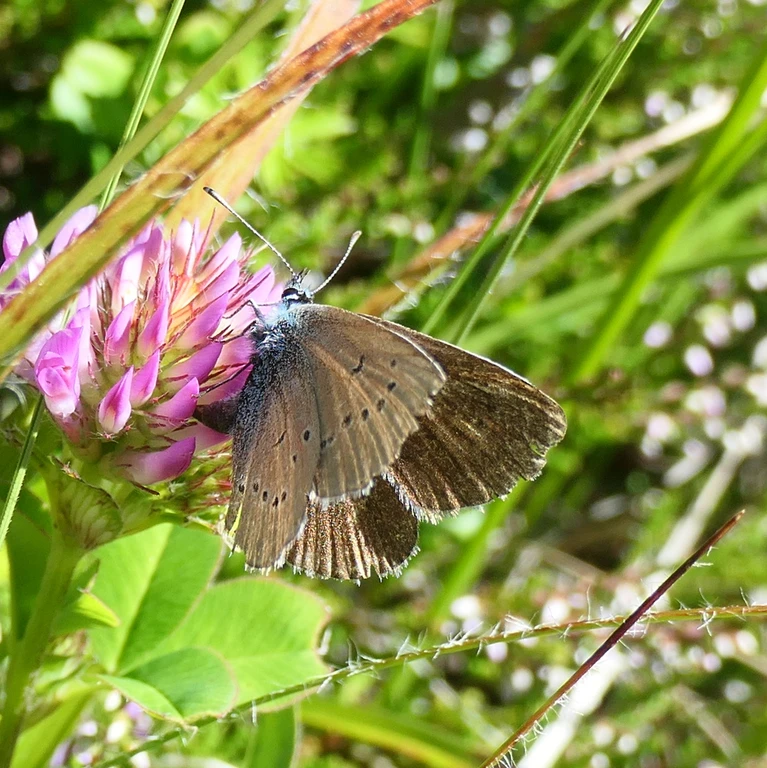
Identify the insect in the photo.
Cyaniris semiargus
